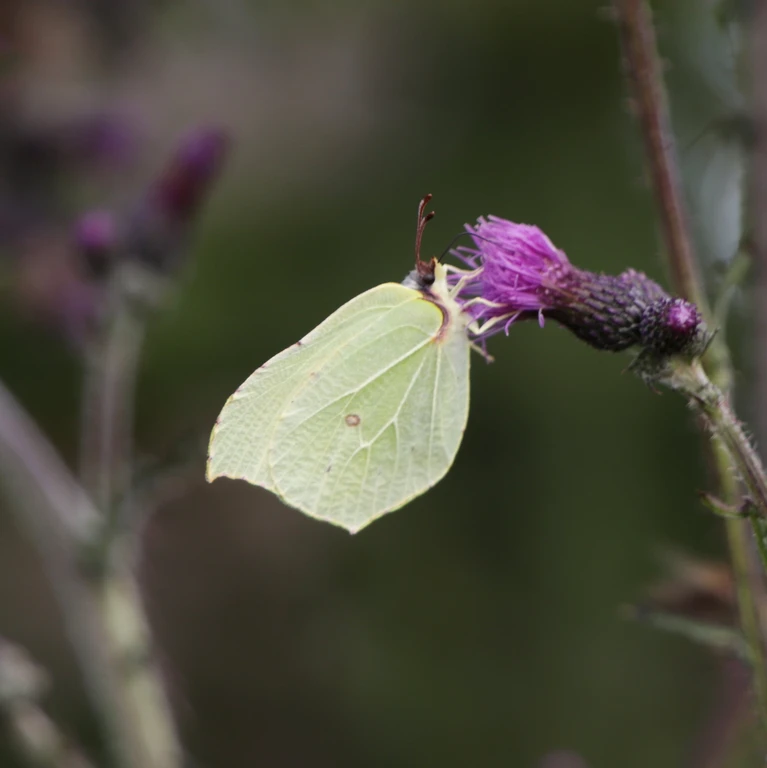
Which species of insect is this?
Gonepteryx rhamni
